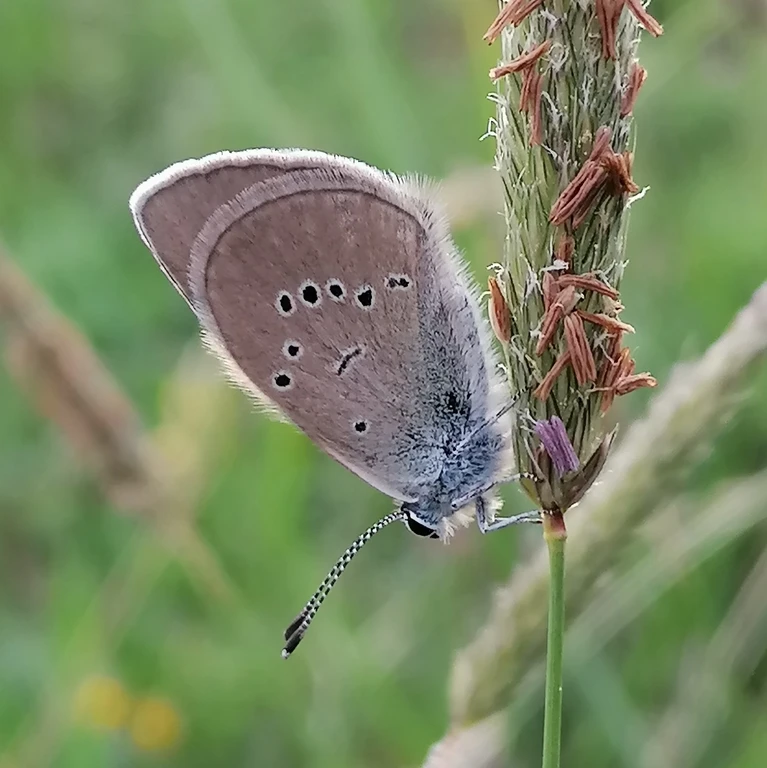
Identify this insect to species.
Cyaniris semiargus
